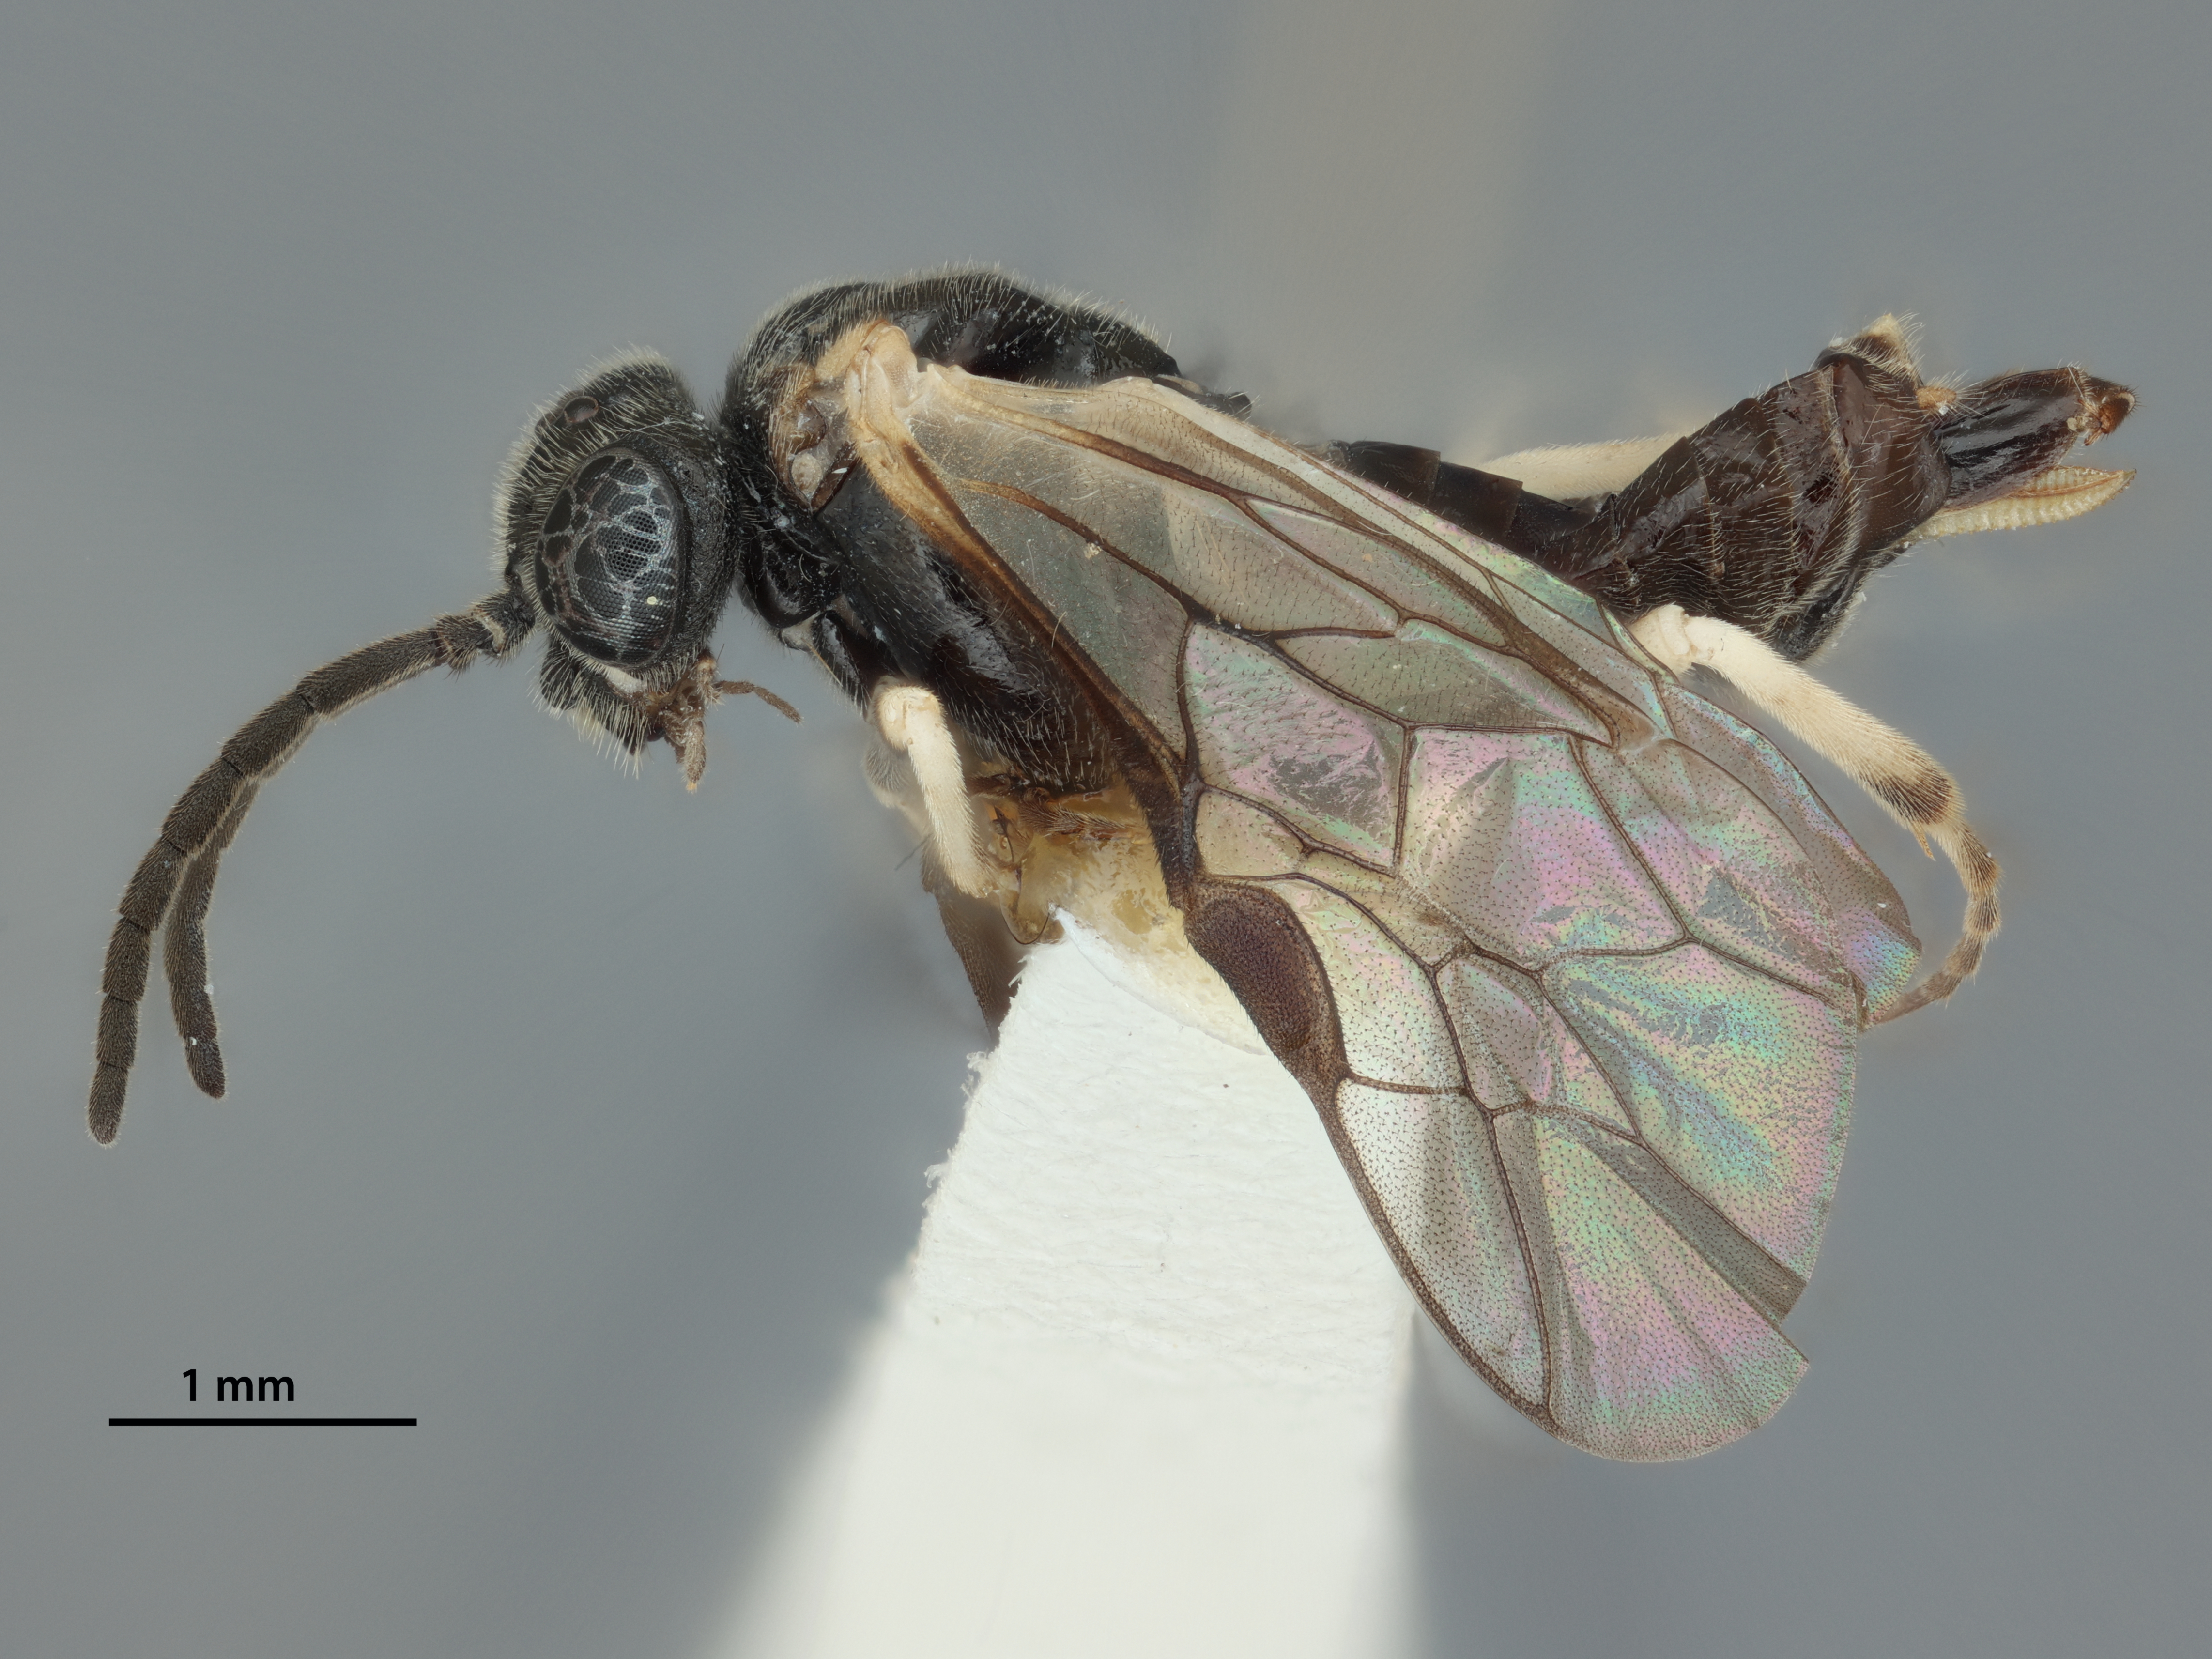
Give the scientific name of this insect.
Monophadnoides inornatus
